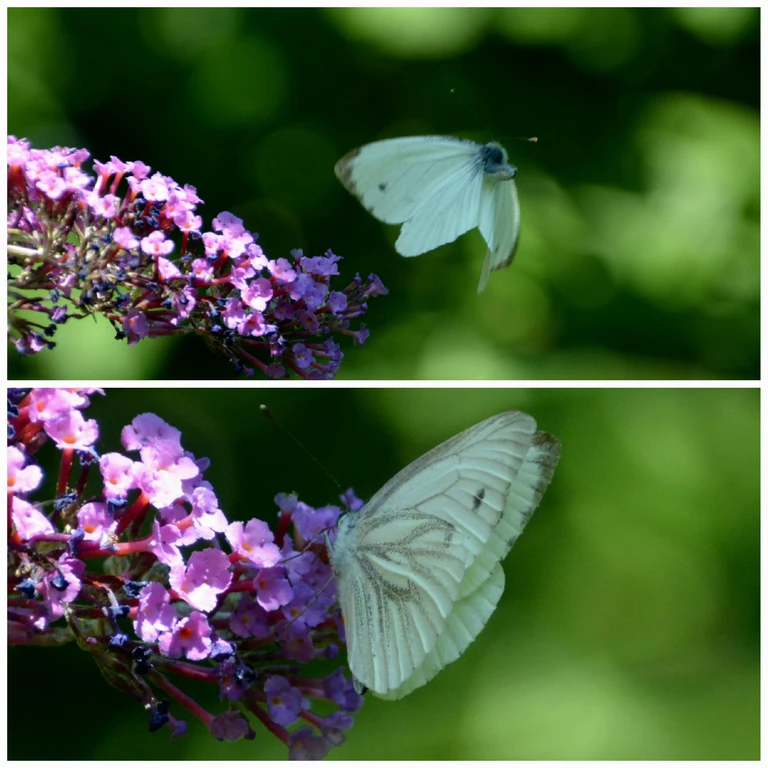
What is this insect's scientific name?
Pieris napi
